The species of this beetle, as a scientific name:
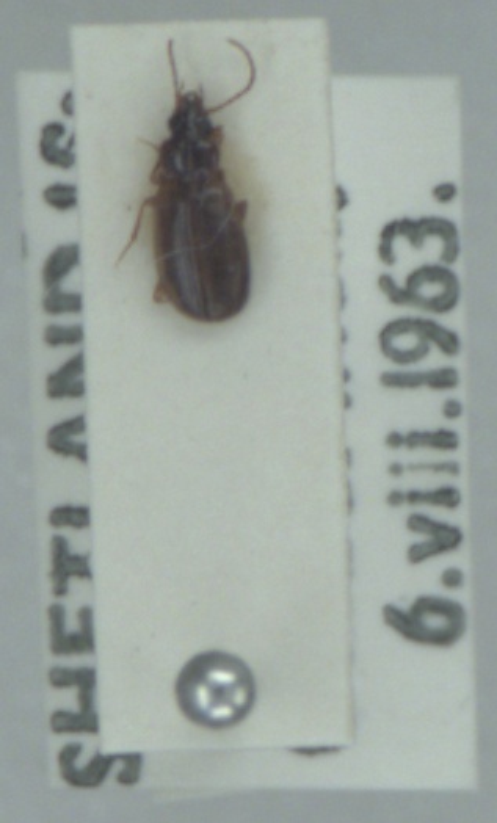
Trechus obtusus
